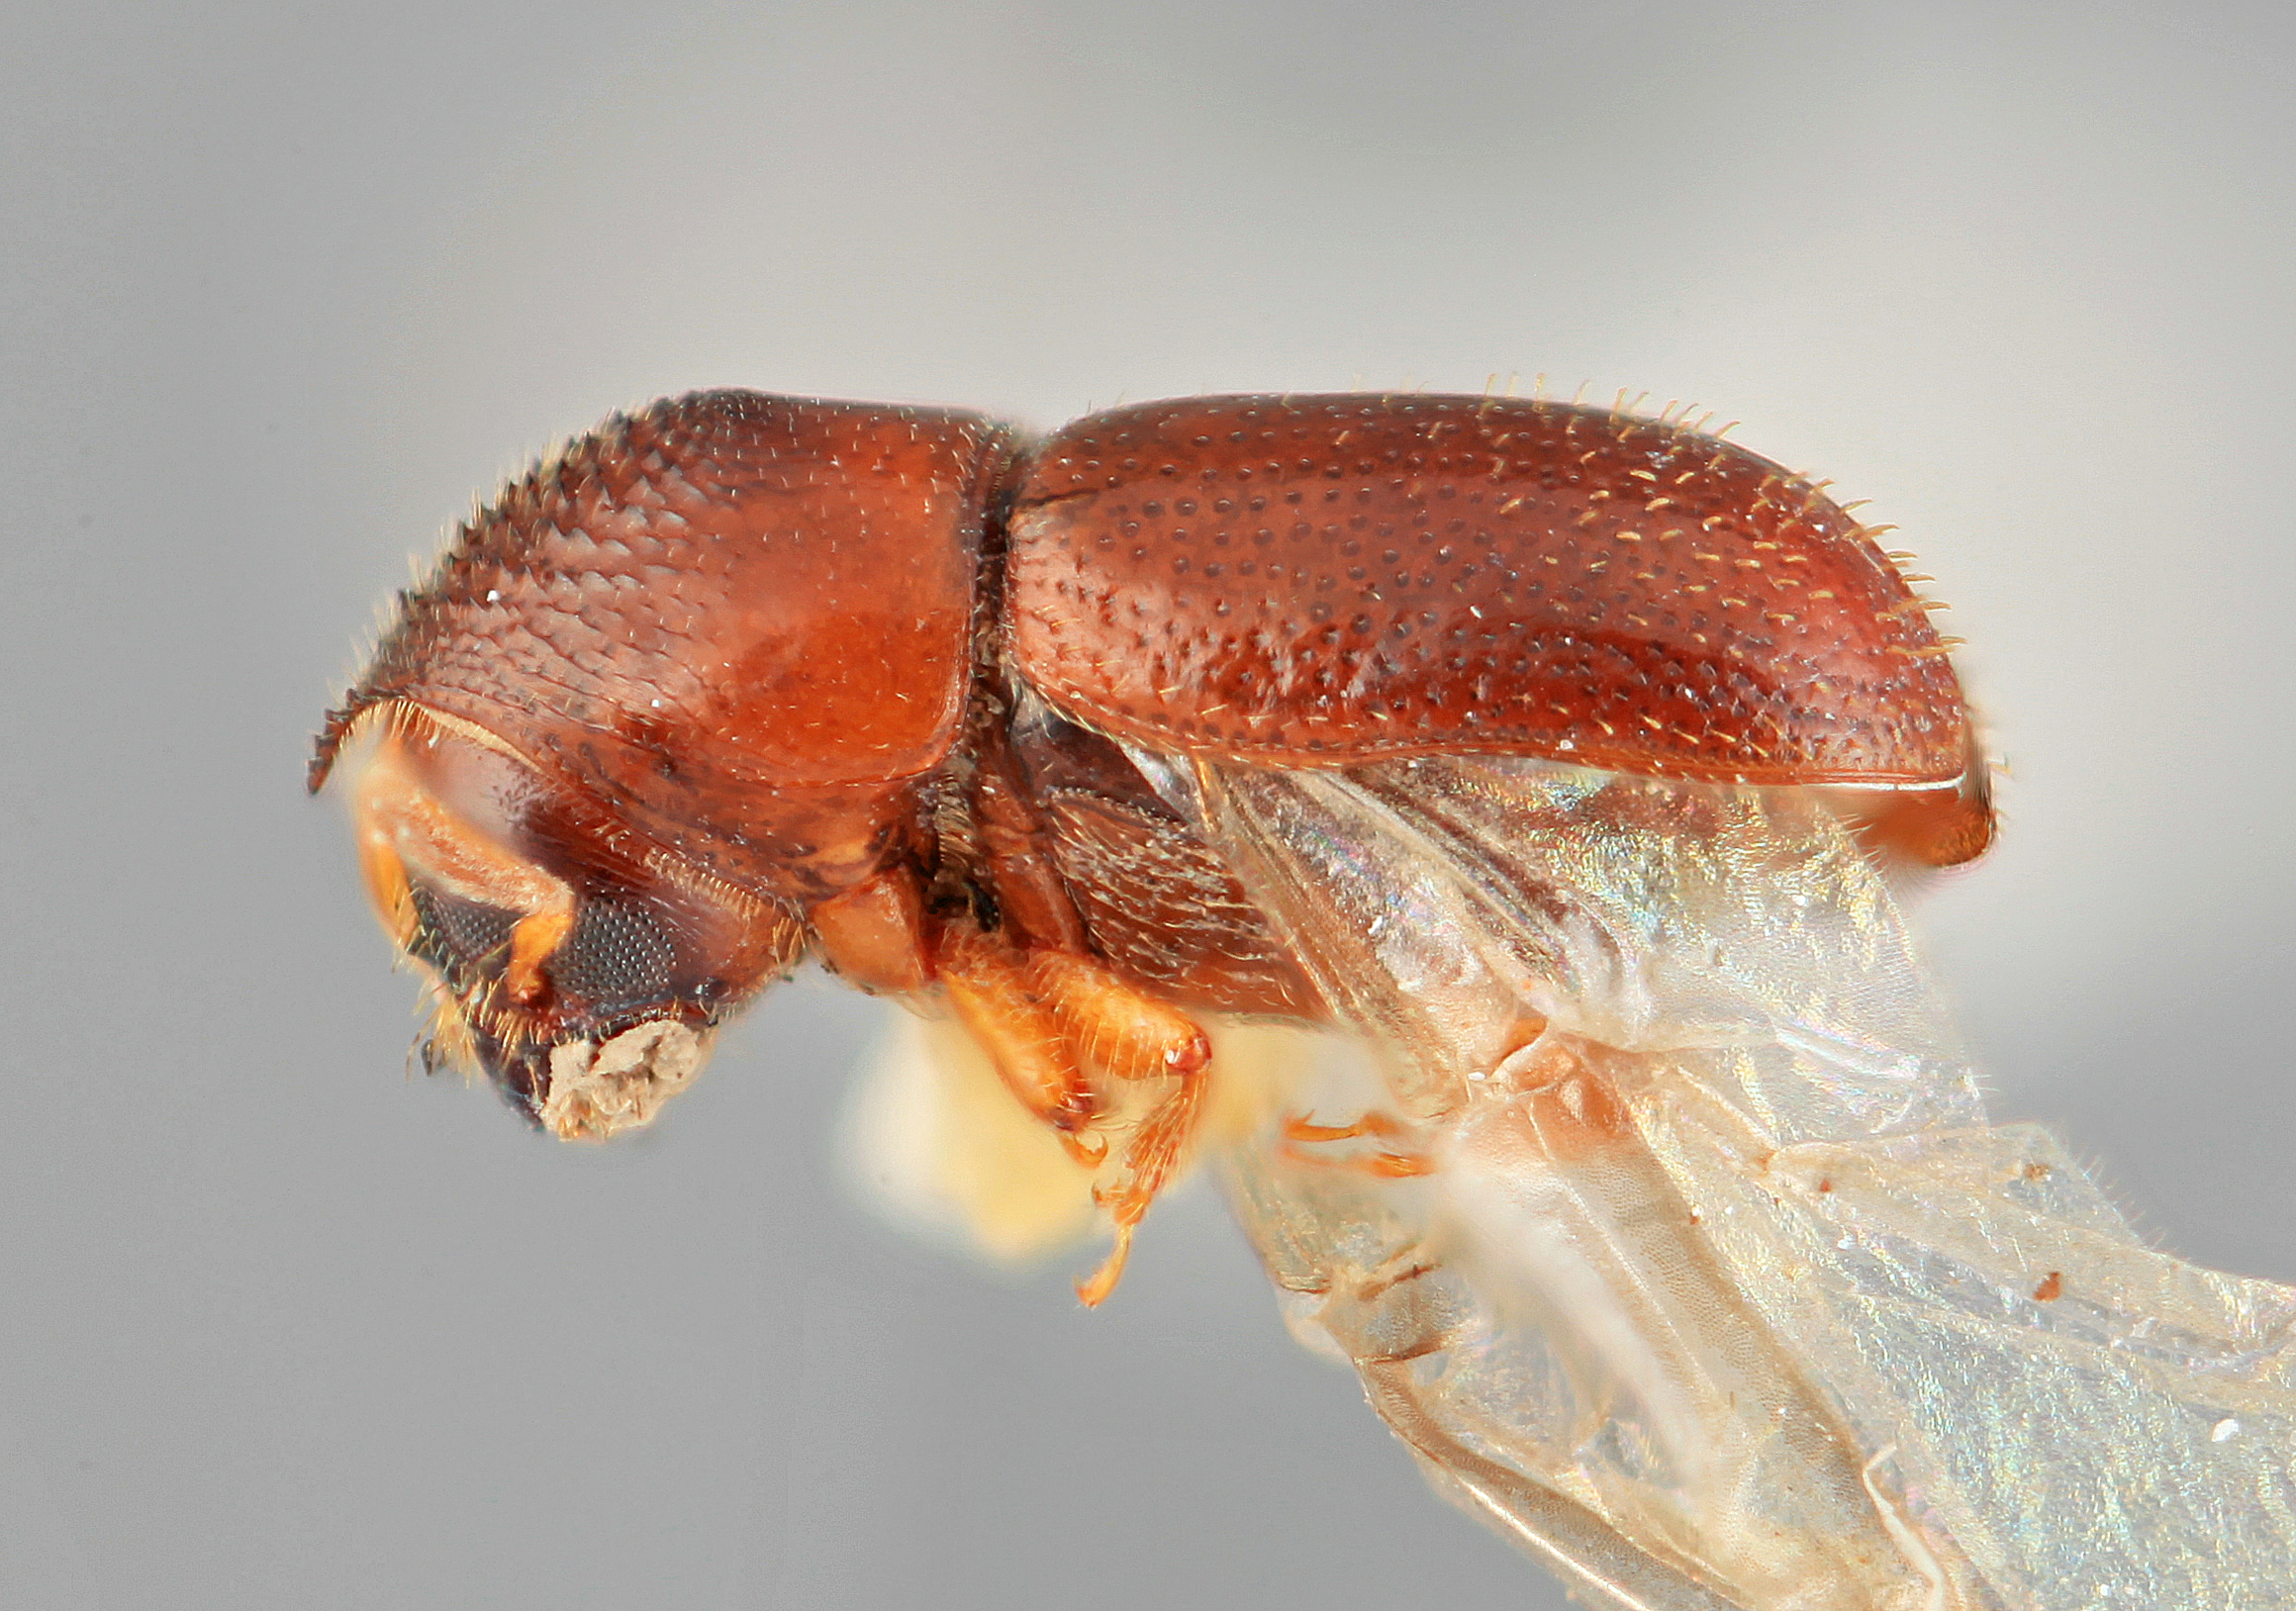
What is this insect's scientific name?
Sphenoceros aztecus
